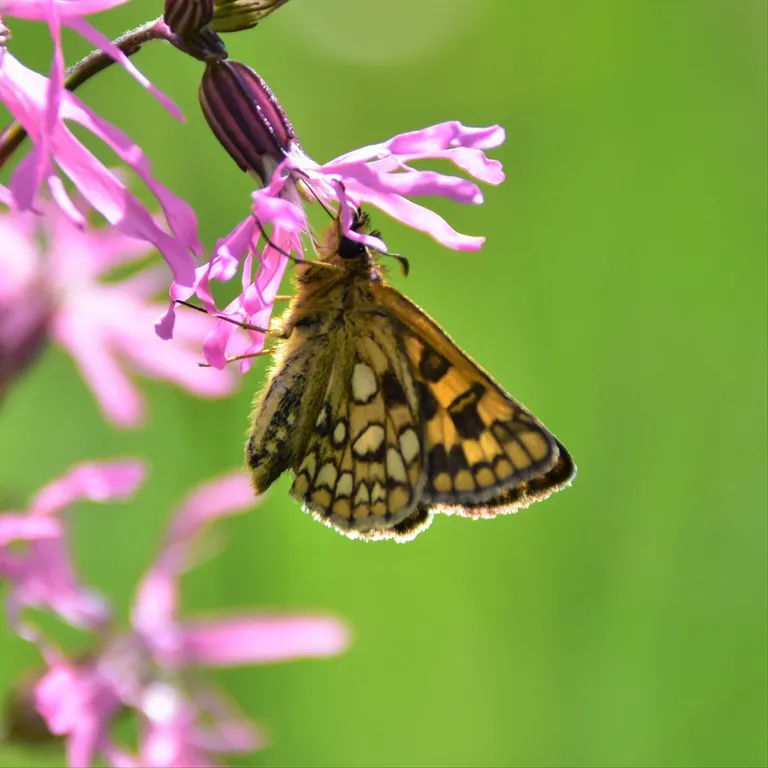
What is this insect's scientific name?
Carterocephalus palaemon
